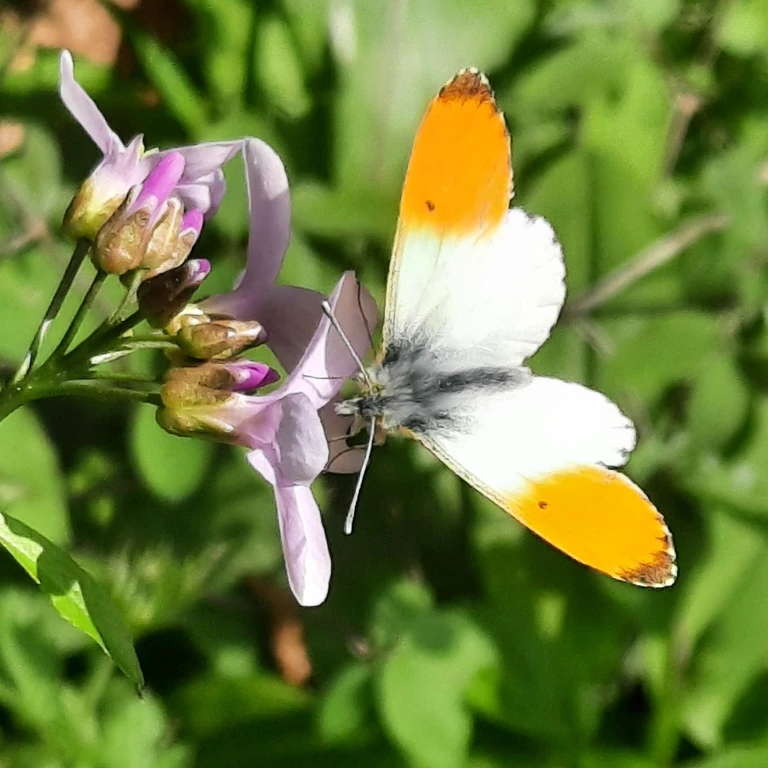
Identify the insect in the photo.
Anthocharis cardamines
